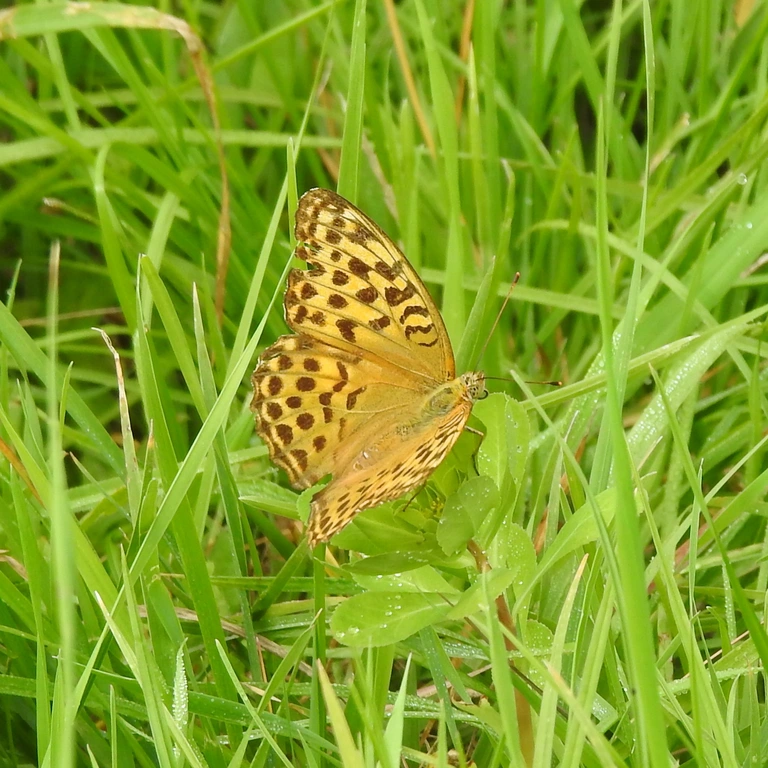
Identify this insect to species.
Argynnis paphia
